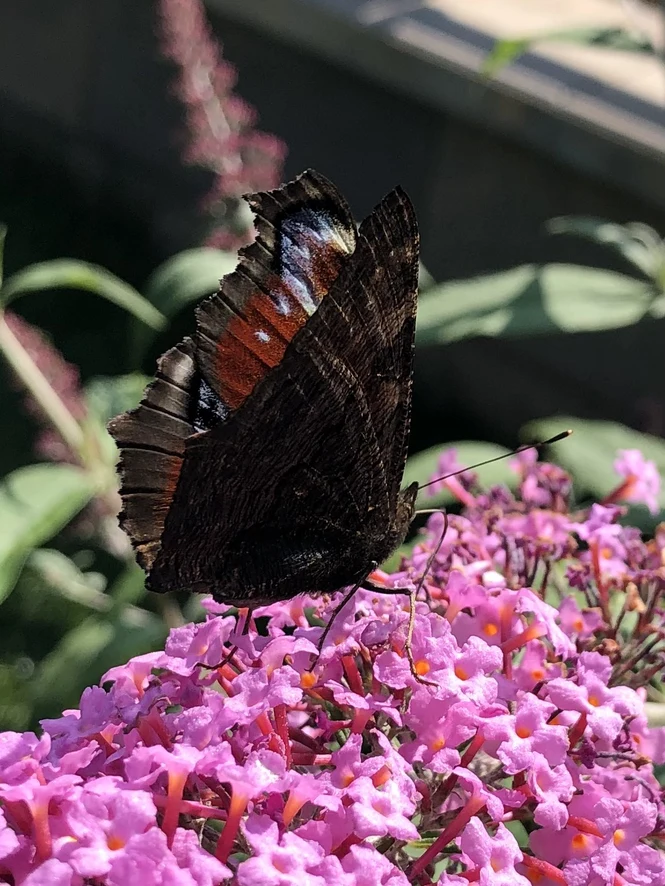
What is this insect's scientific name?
Aglais io
